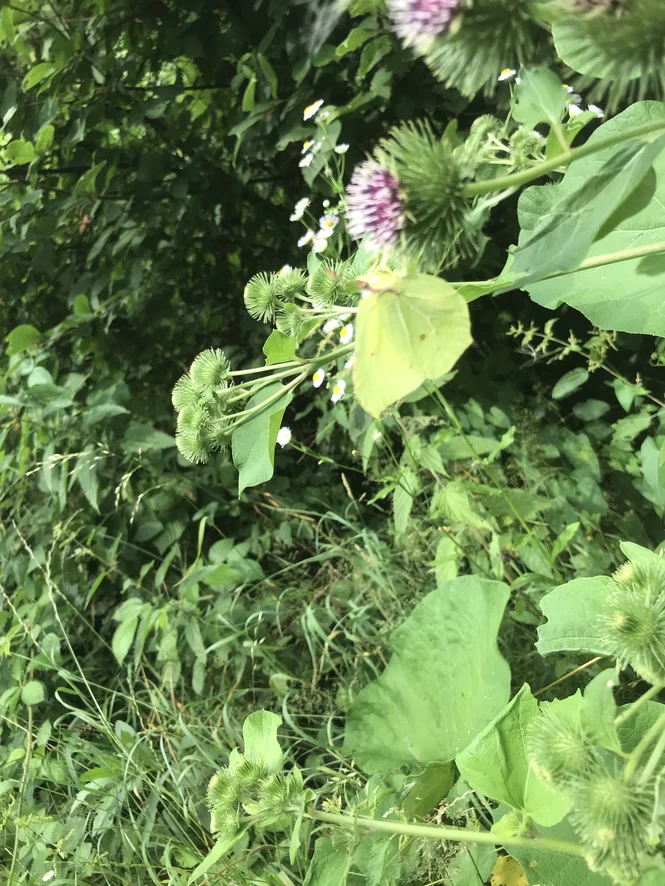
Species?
Gonepteryx rhamni
